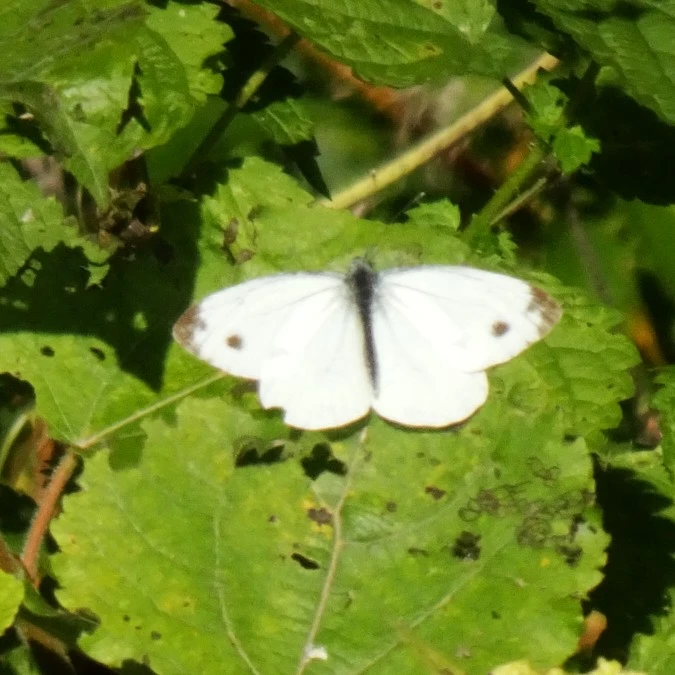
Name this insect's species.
Pieris napi
